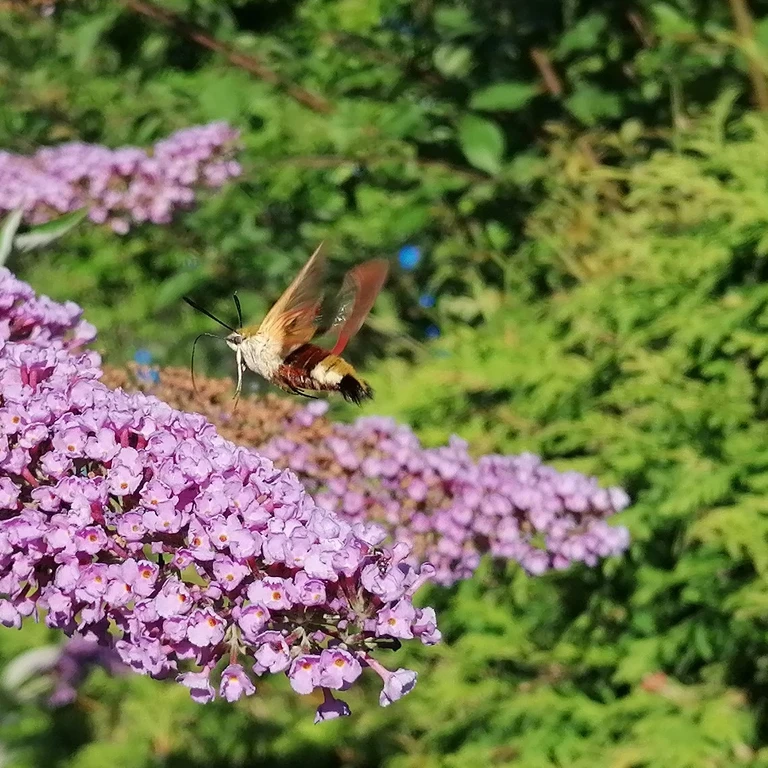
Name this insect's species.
Hemaris fuciformis
